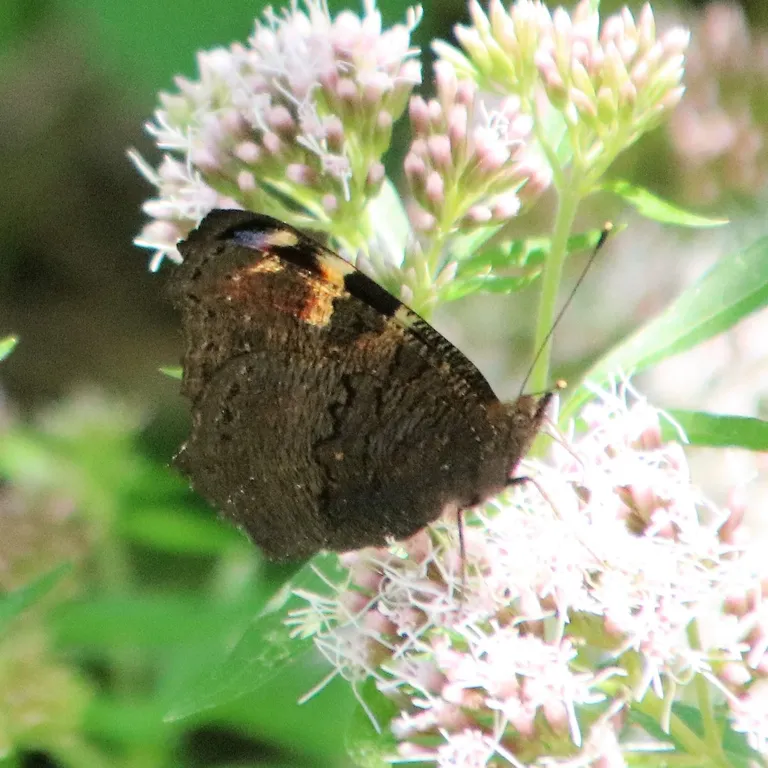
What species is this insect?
Aglais io
